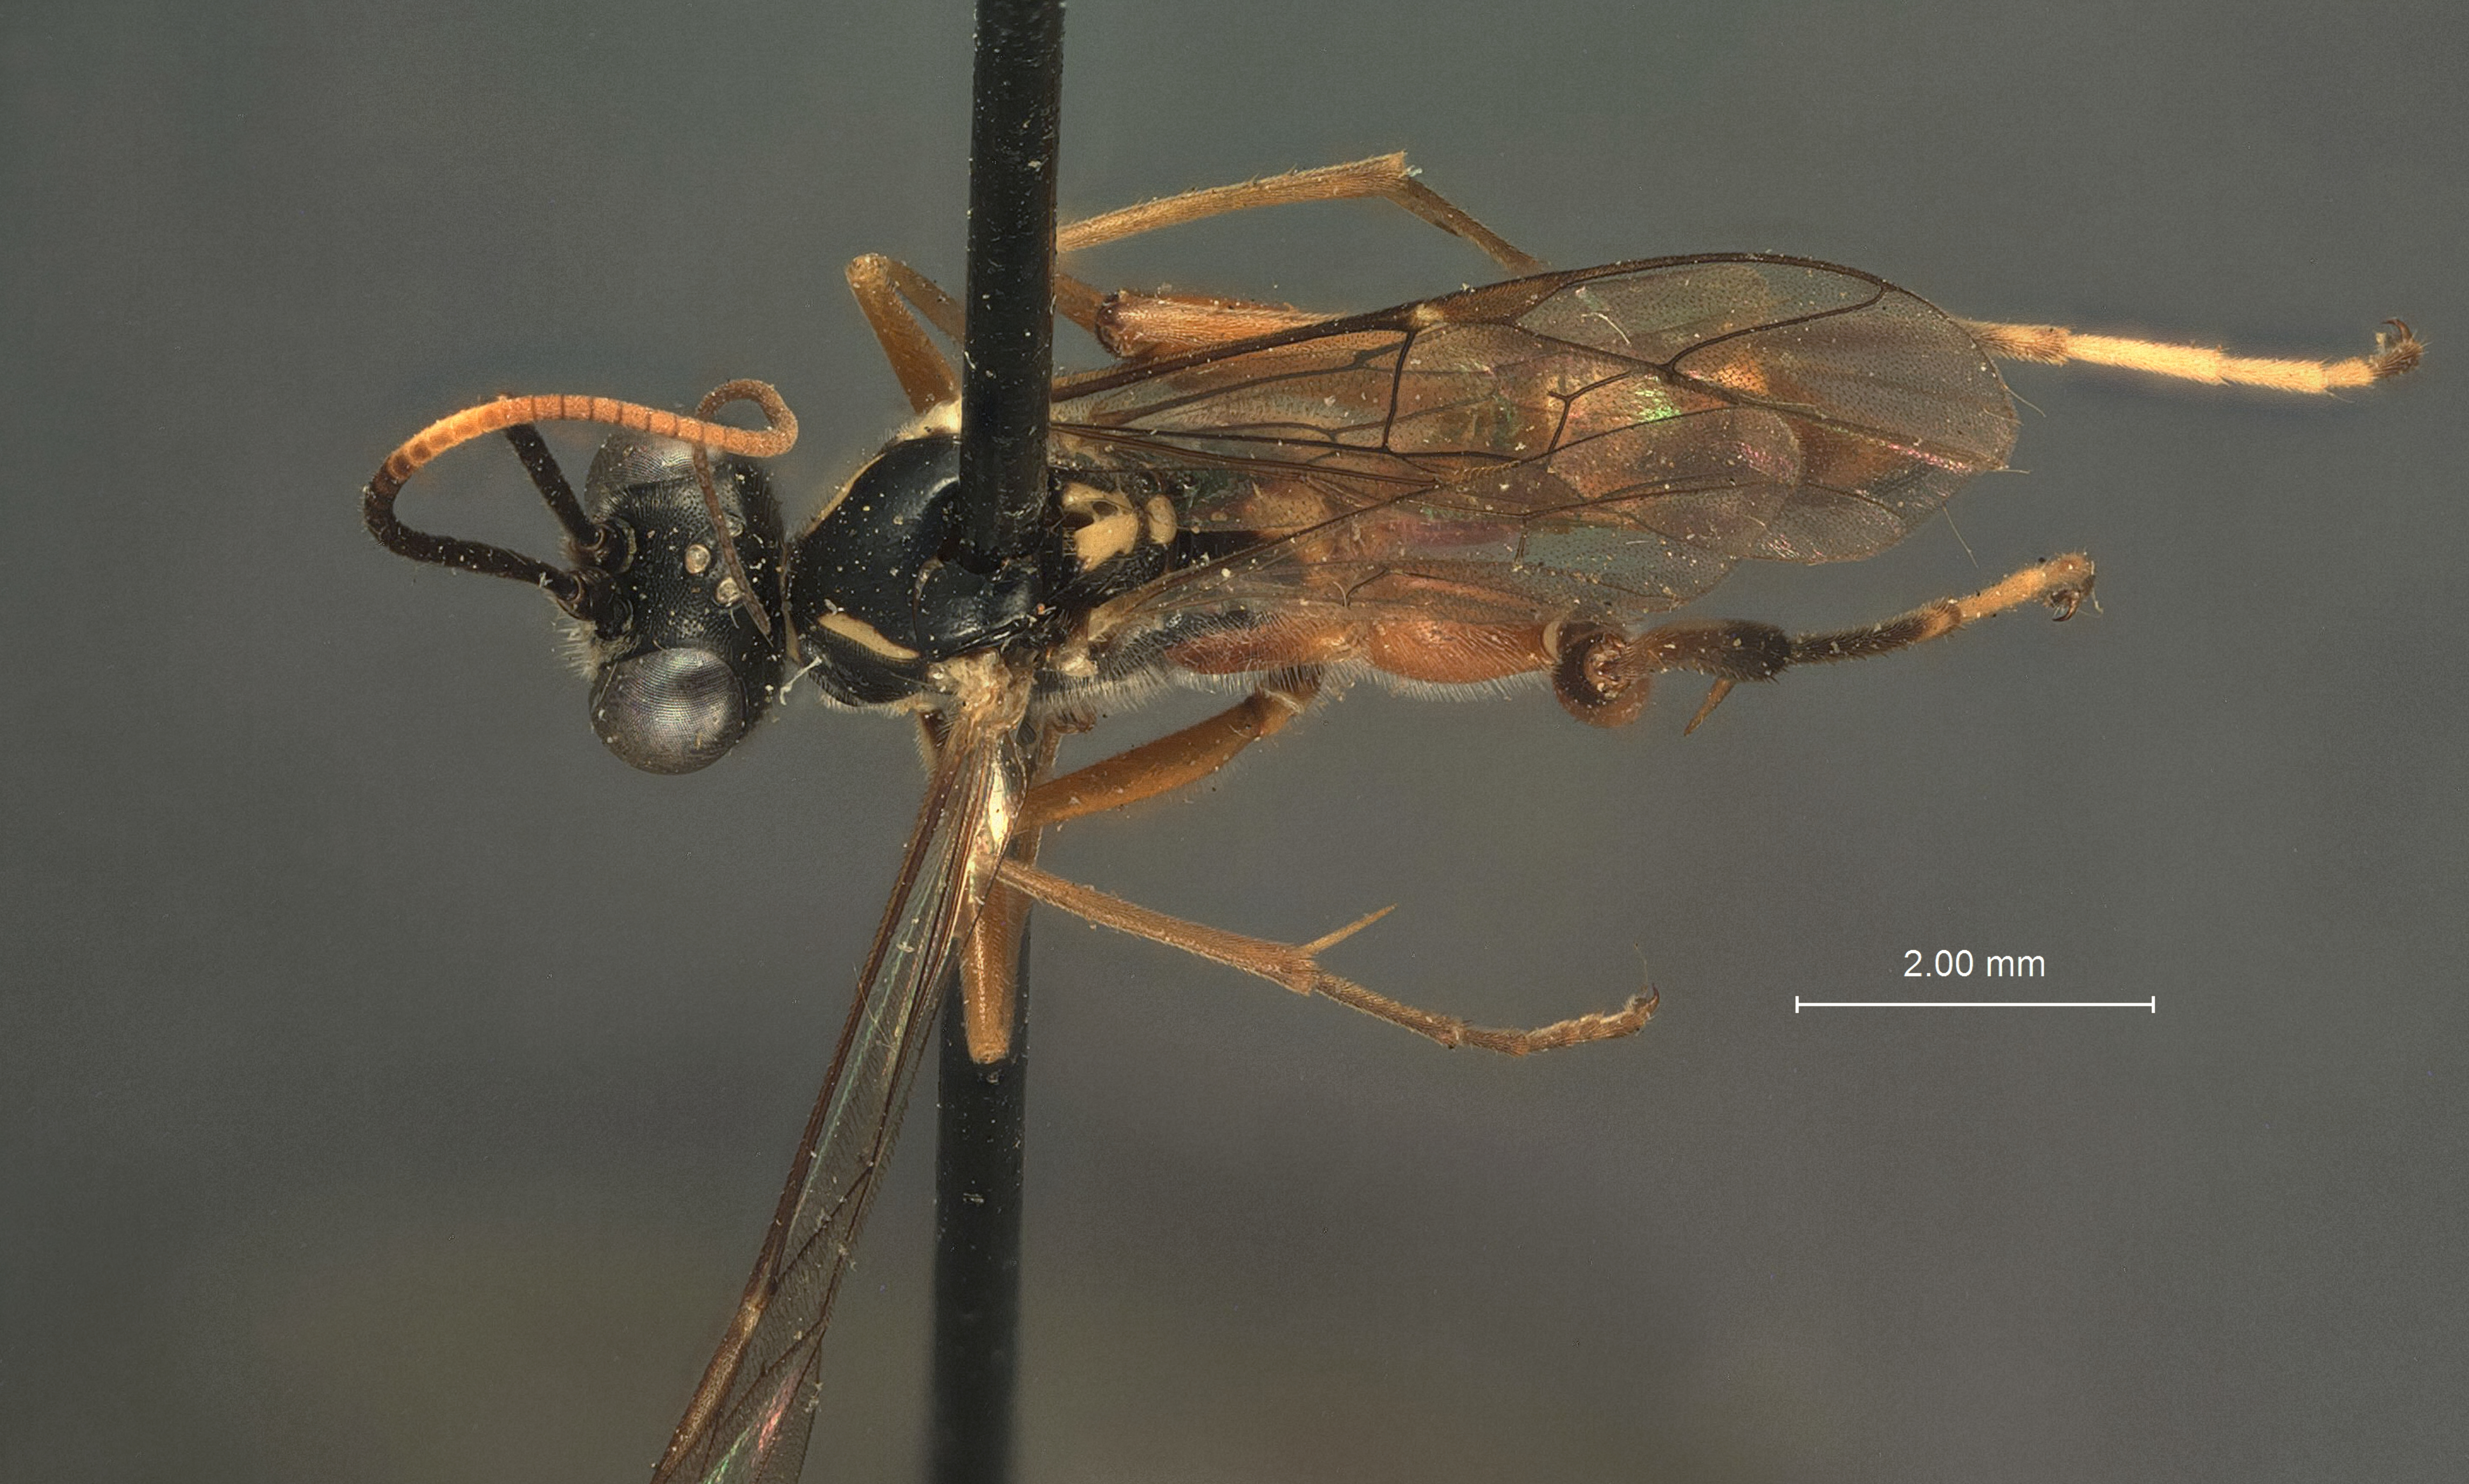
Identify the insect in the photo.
Exetastes ornatus
